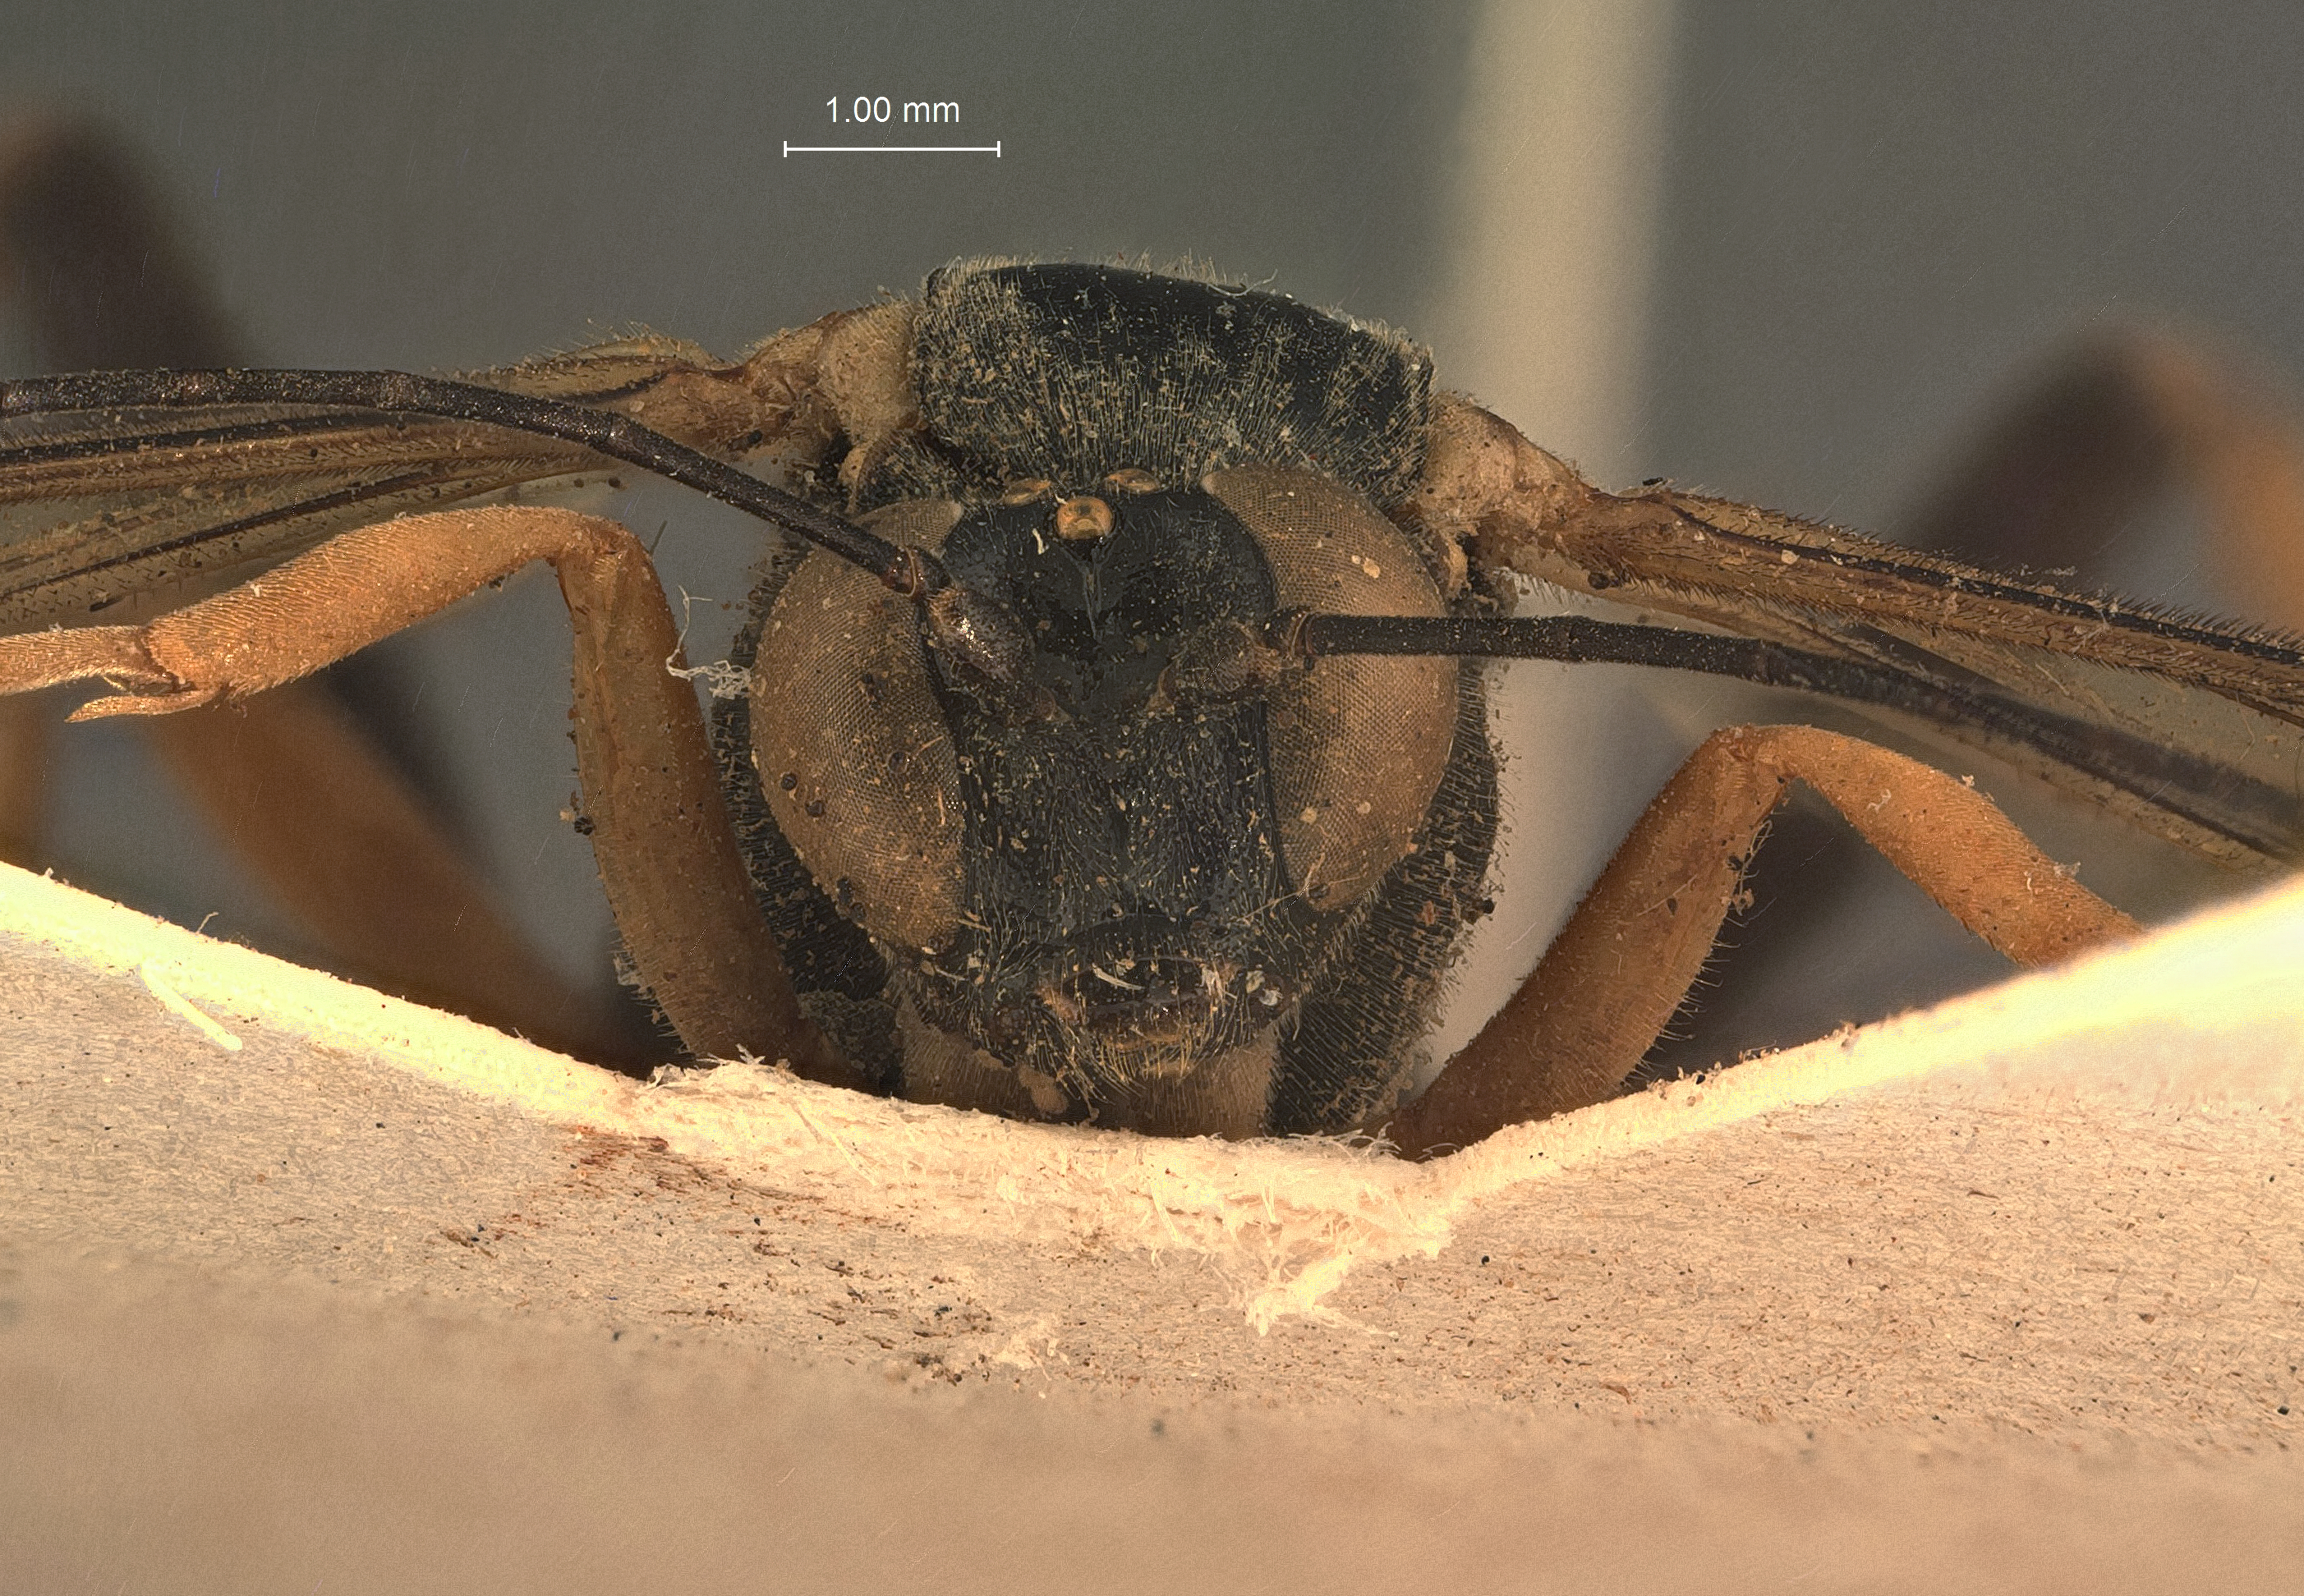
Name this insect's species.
Ephialtes formosana
